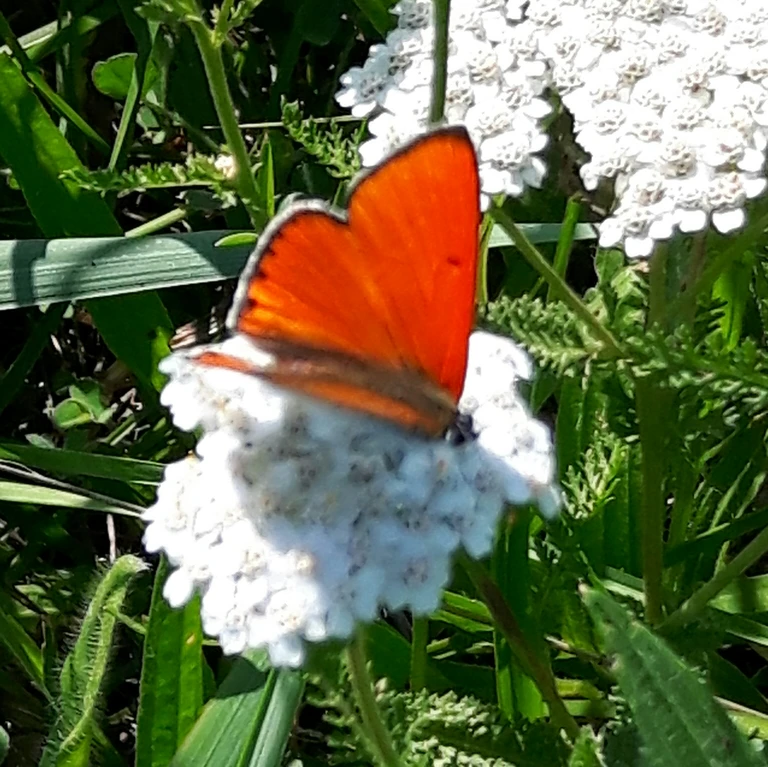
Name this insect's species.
Lycaena dispar
